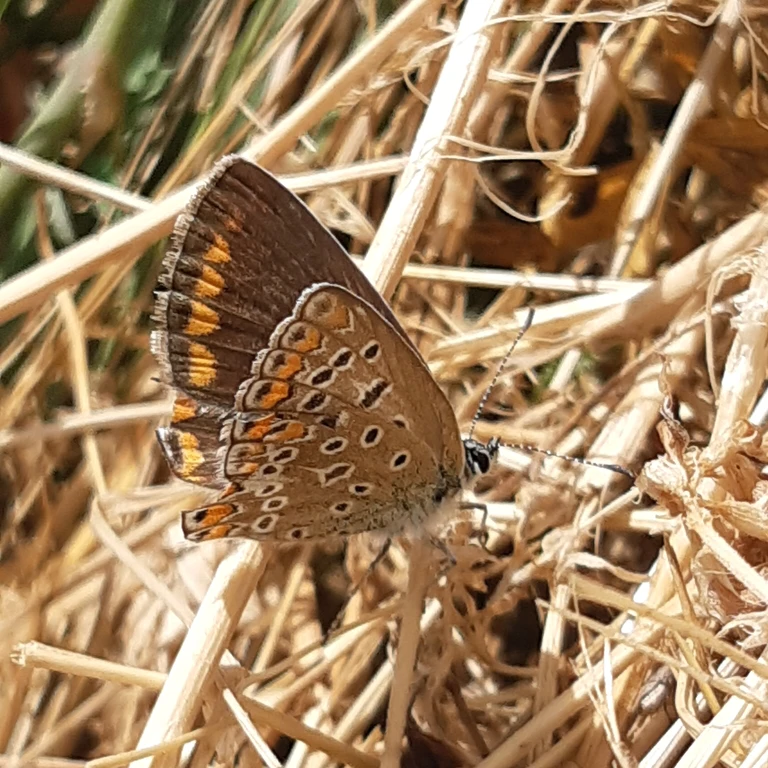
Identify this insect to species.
Polyommatus icarus
